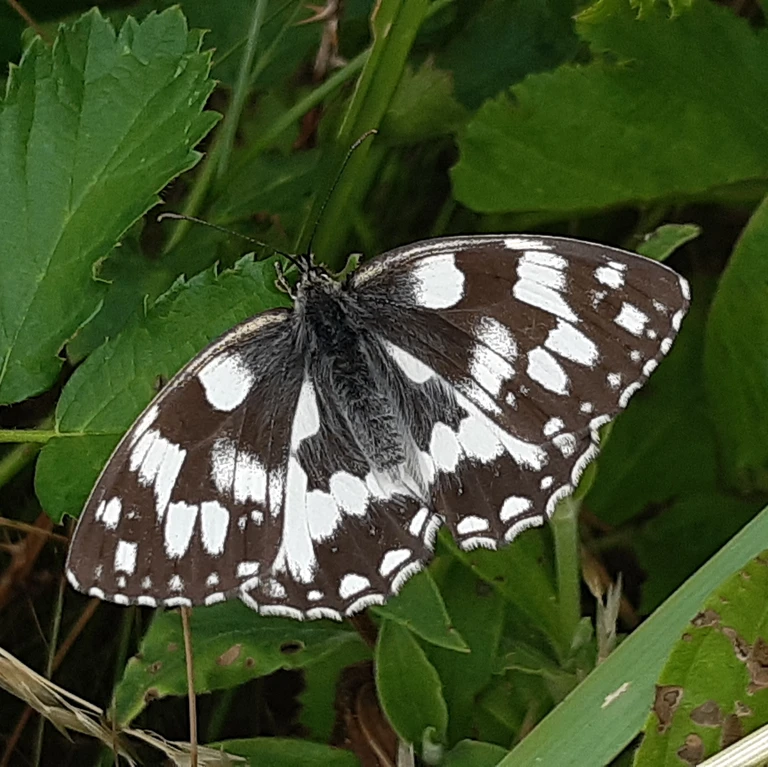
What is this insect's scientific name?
Melanargia galathea
